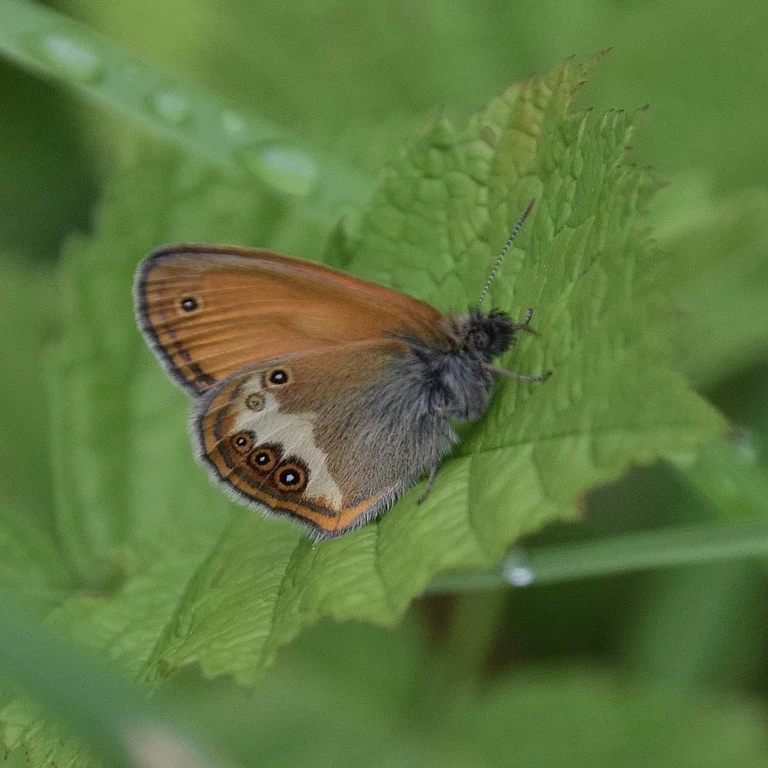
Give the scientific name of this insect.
Coenonympha arcania
